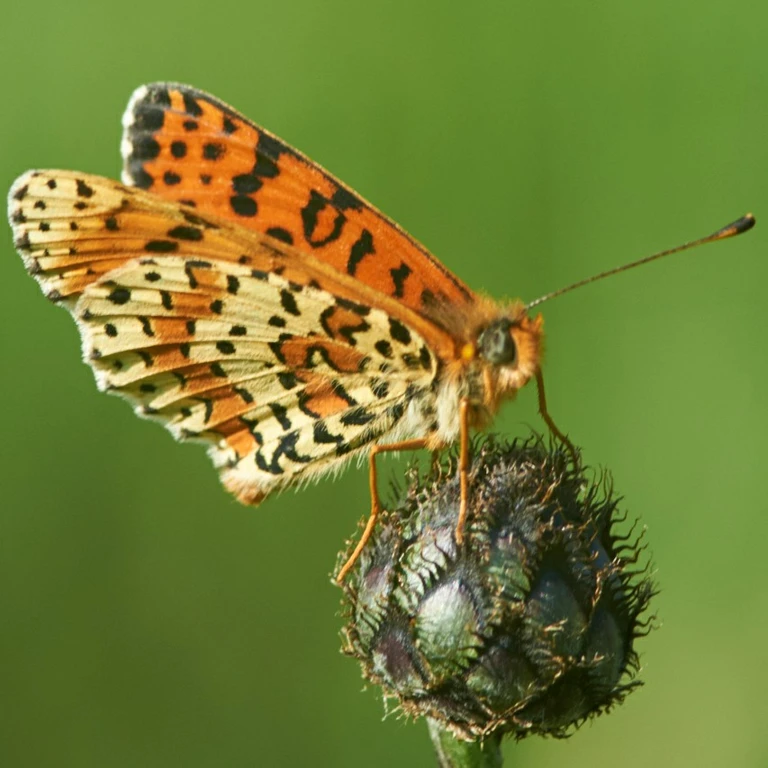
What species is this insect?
Melitaea didyma
